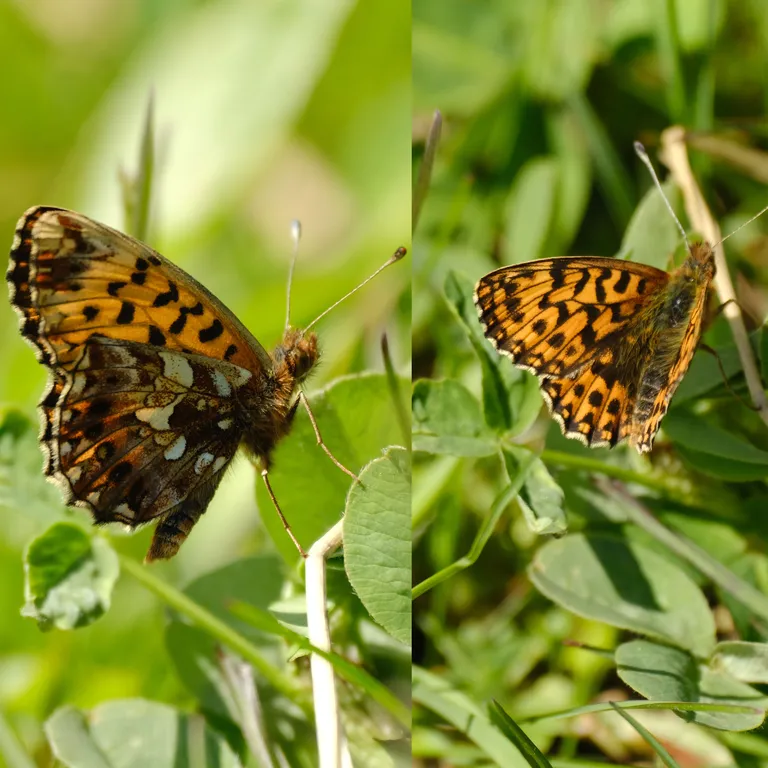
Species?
Boloria dia
